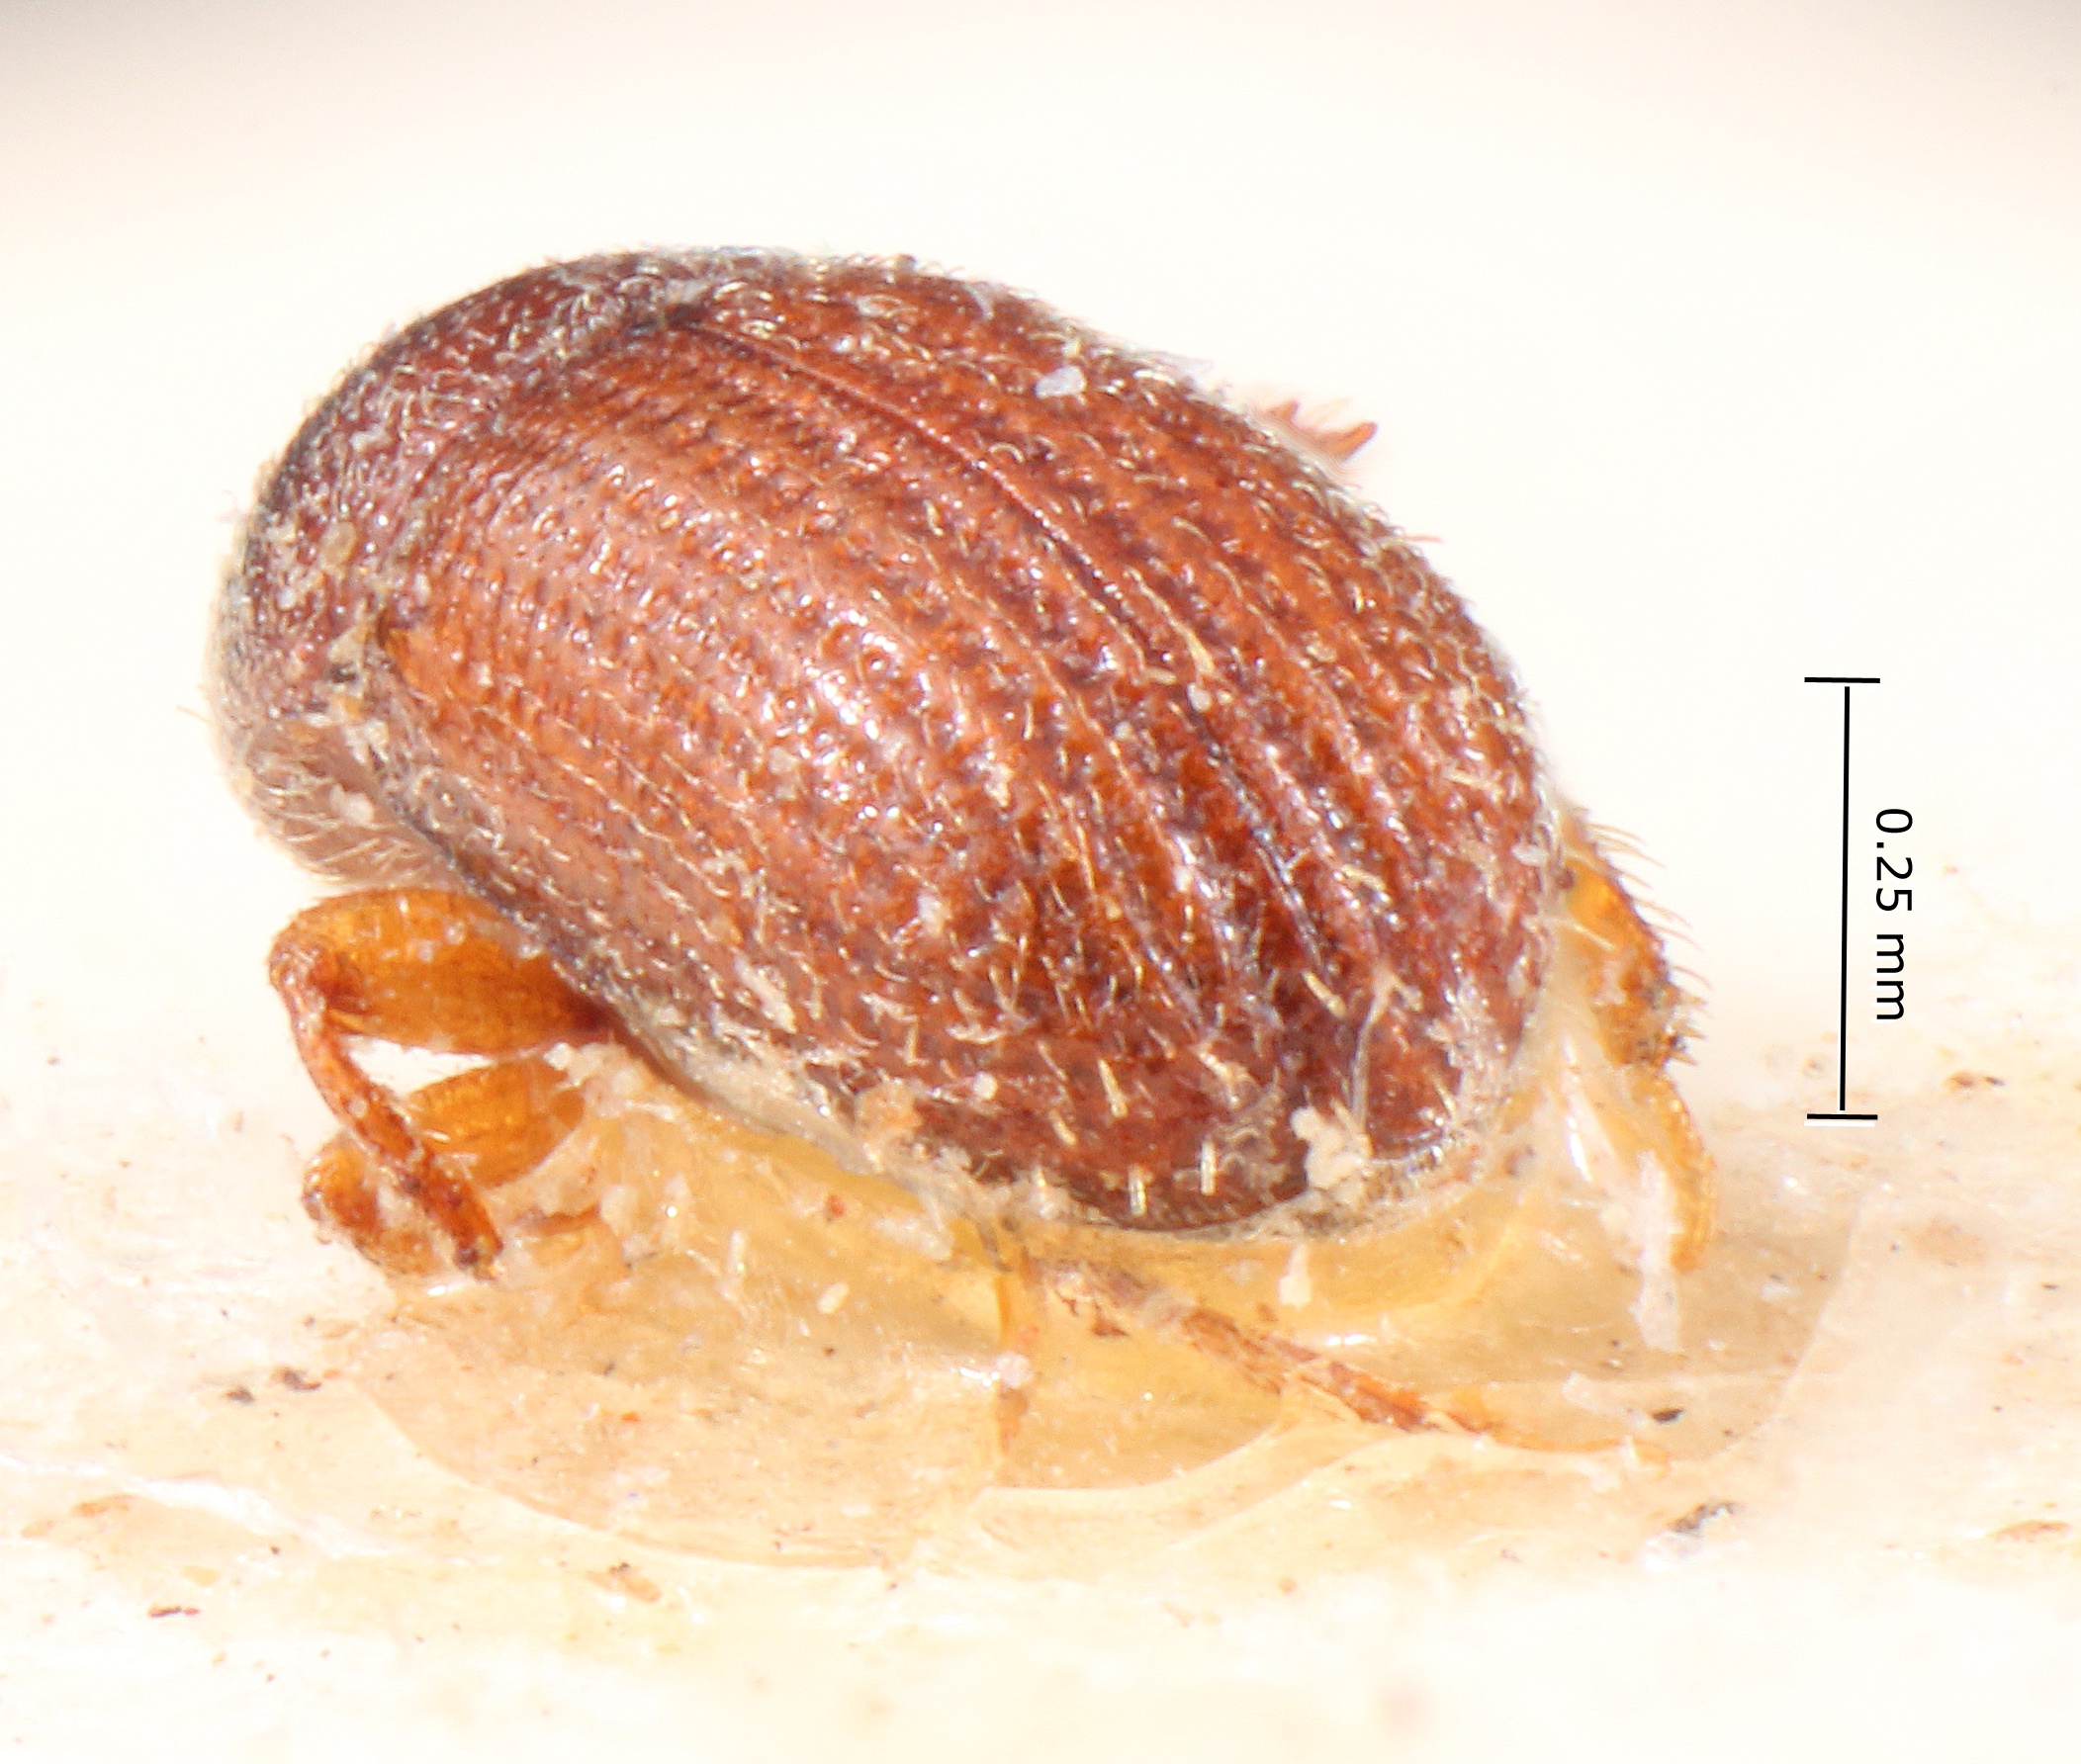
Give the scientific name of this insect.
Hylocurosoma pusillum
